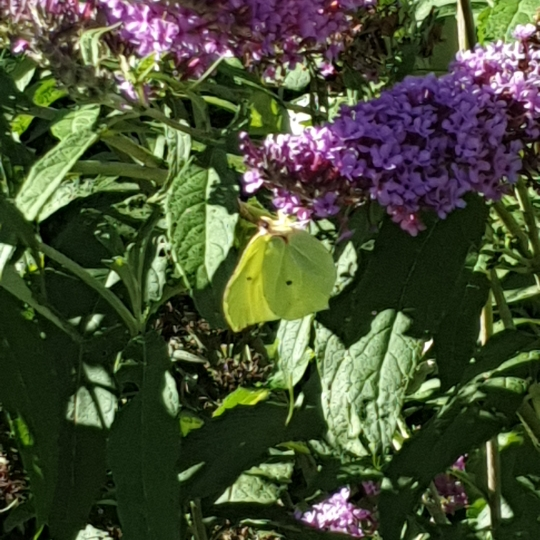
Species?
Gonepteryx rhamni
